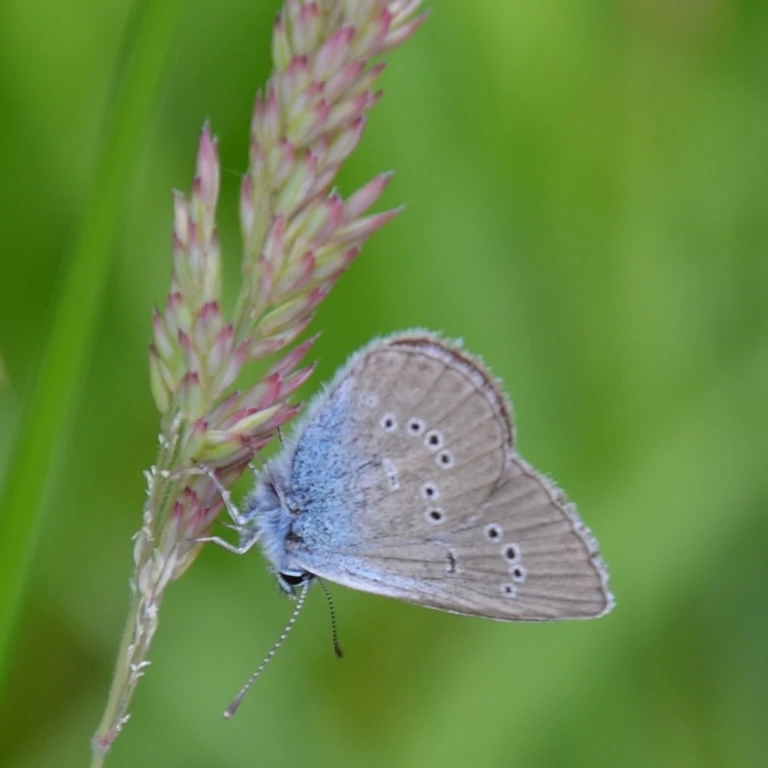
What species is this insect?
Cyaniris semiargus
